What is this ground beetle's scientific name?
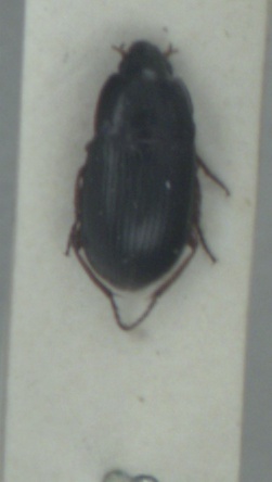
Amara familiaris
